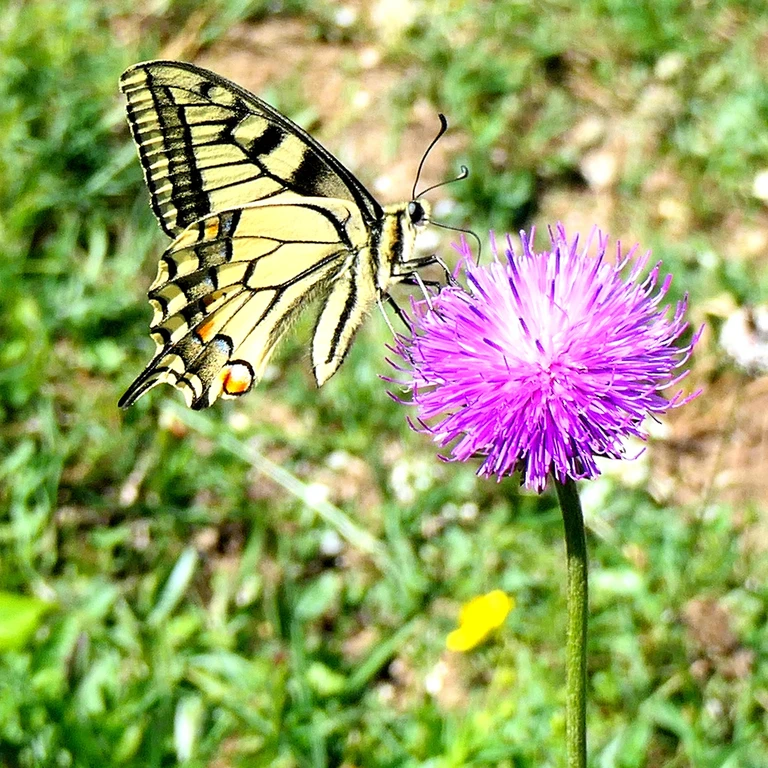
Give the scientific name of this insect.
Papilio machaon
